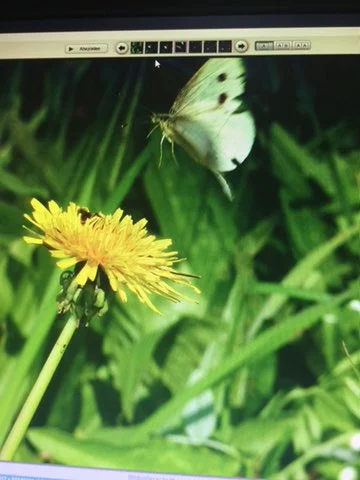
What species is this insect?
Pieris rapae
